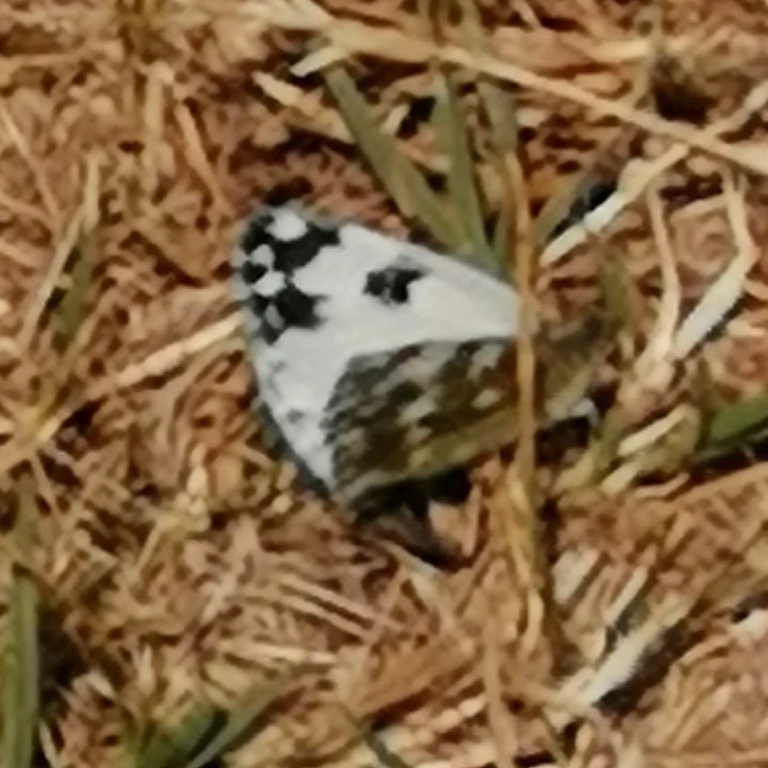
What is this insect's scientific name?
Pontia edusa
